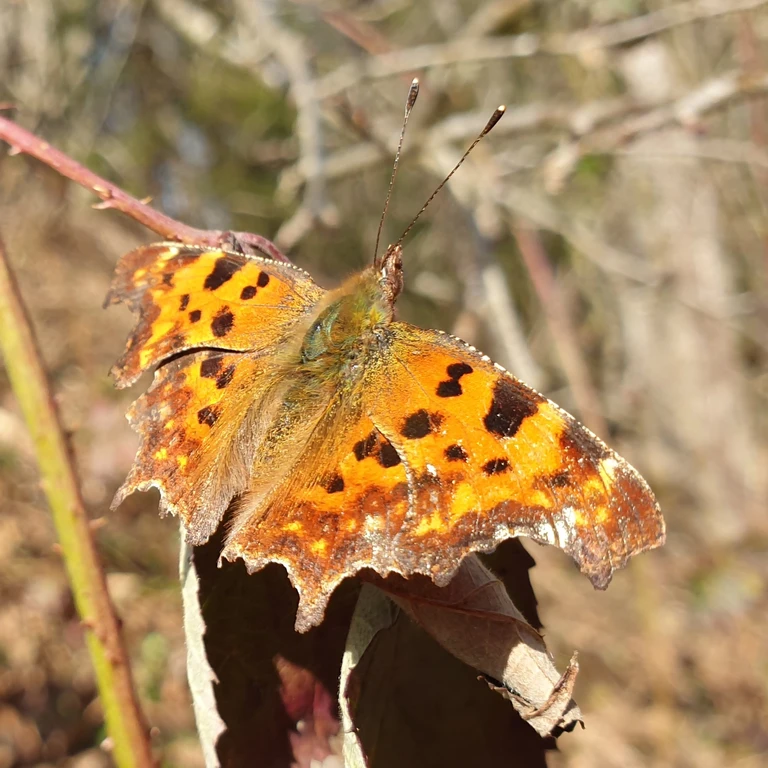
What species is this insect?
Polygonia c-album
